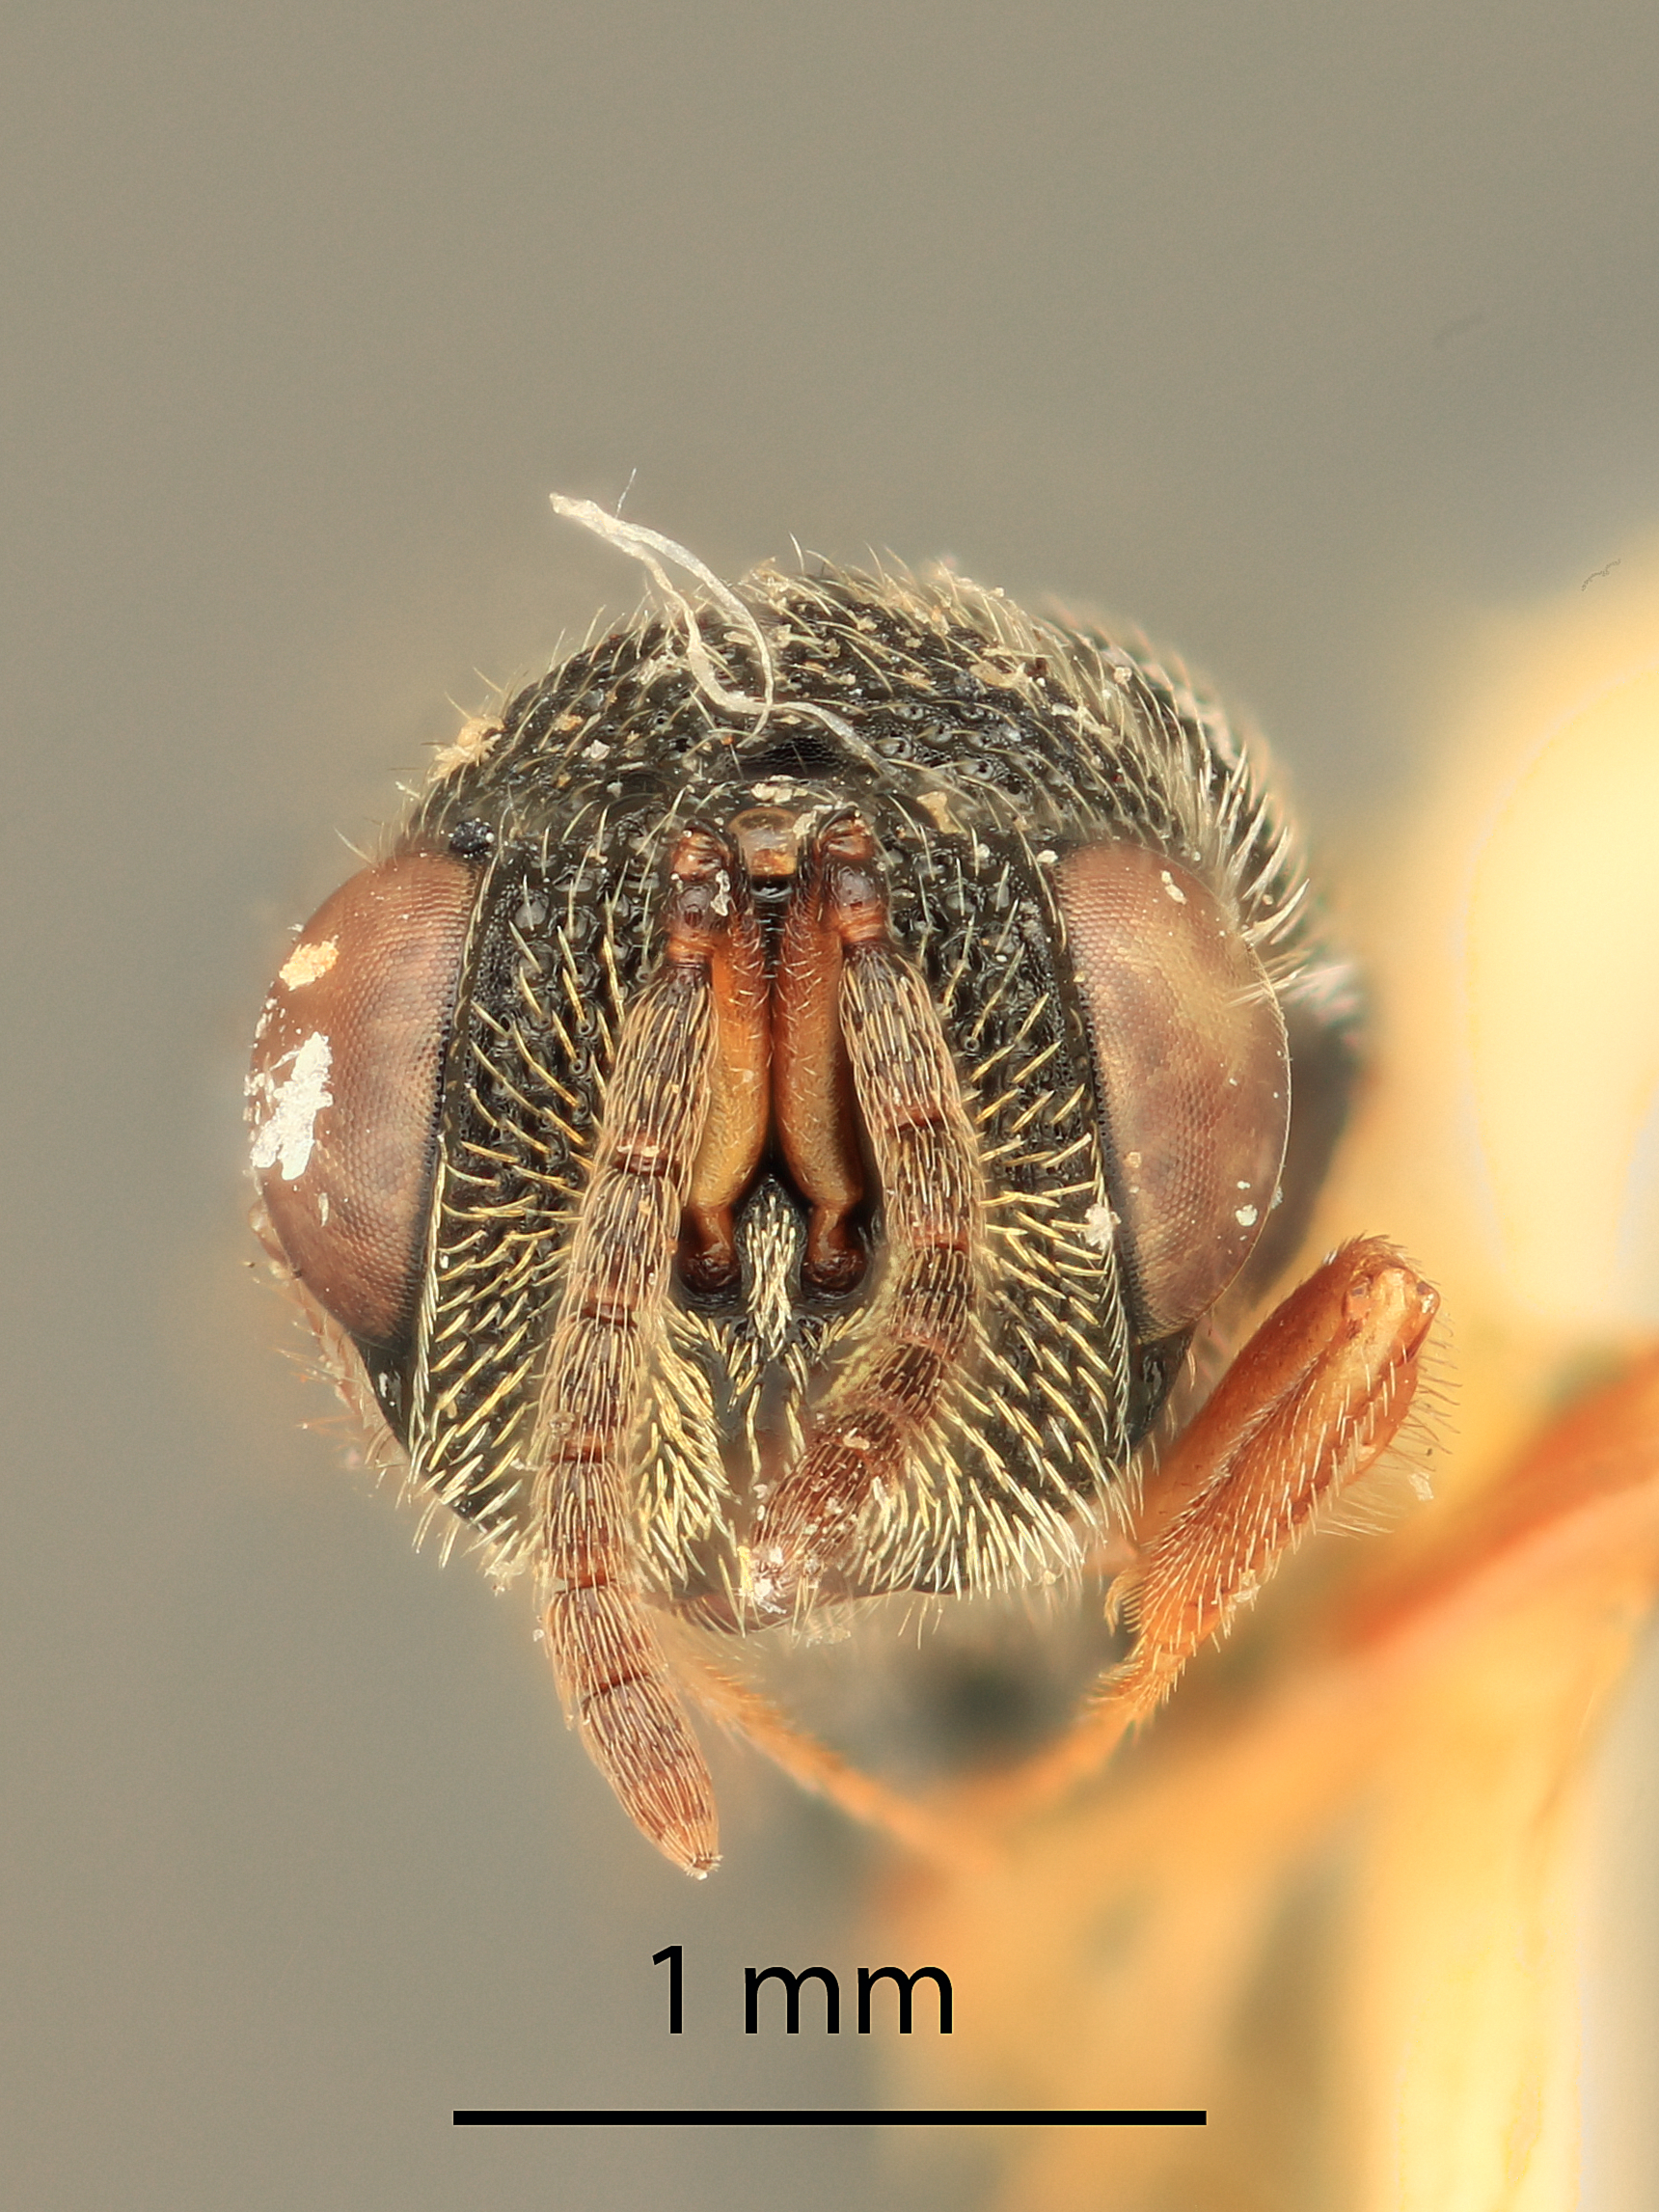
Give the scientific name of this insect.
Eurytoma semicircula
